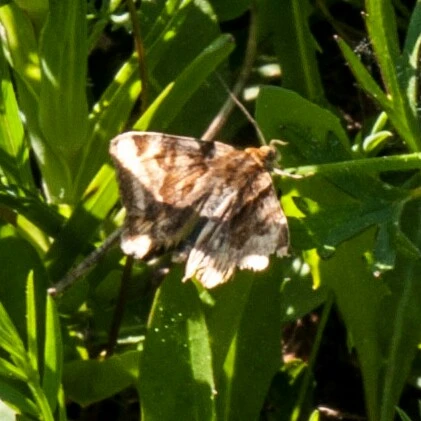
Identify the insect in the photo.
Euclidia glyphica
